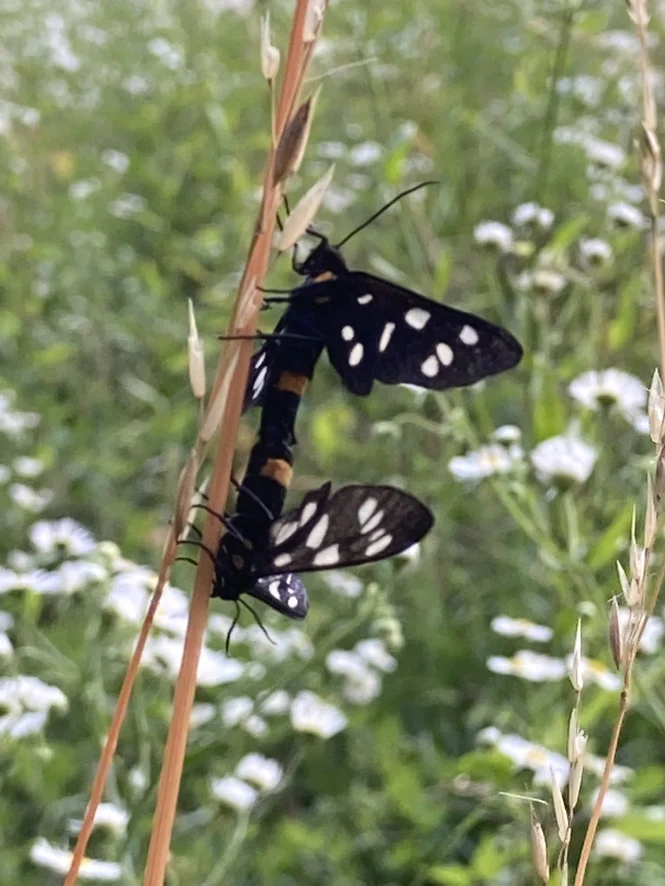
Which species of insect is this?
Amata phegea
